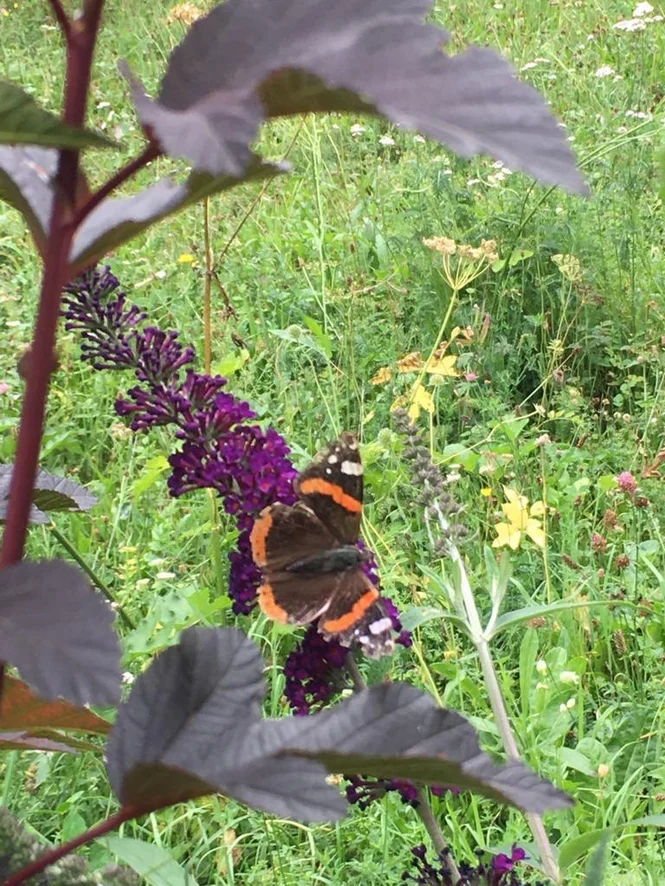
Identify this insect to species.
Vanessa atalanta
